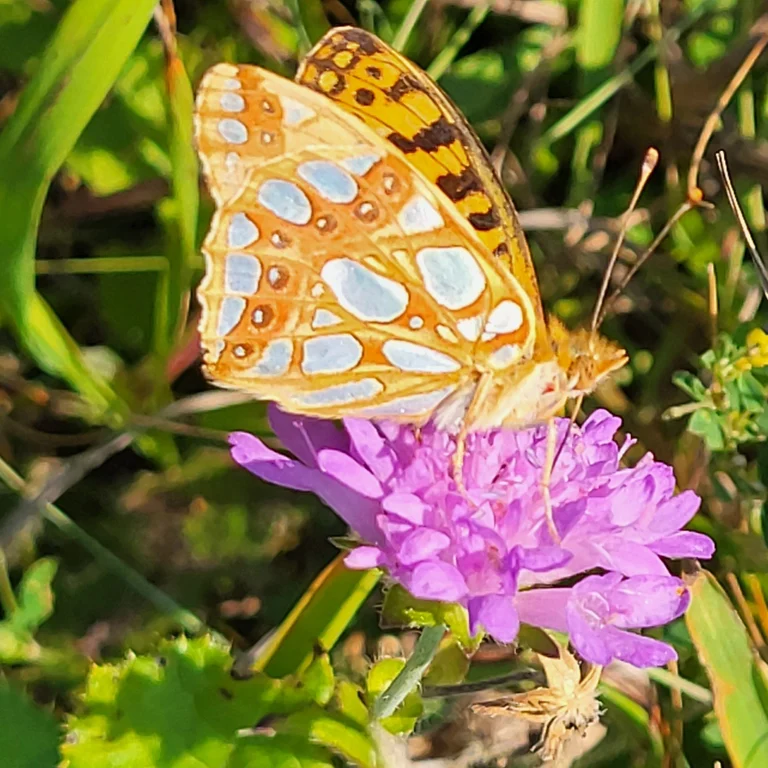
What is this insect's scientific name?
Issoria lathonia
